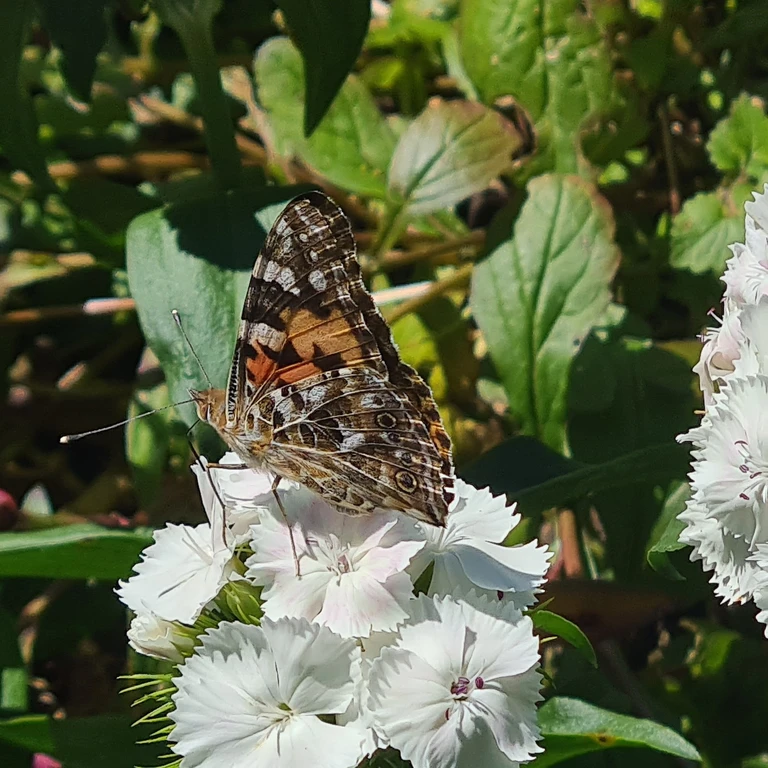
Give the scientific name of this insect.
Vanessa cardui
